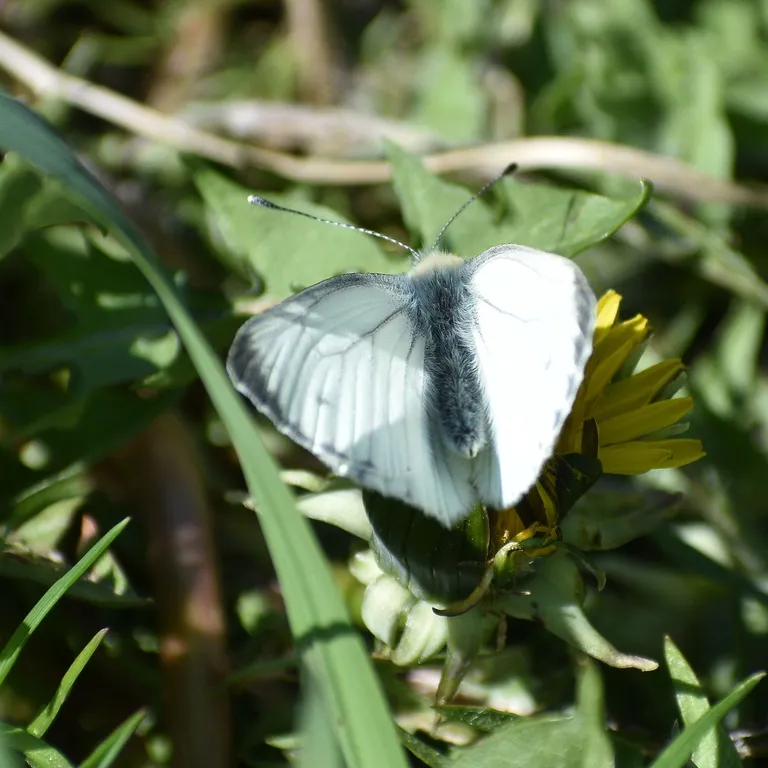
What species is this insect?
Pieris napi
